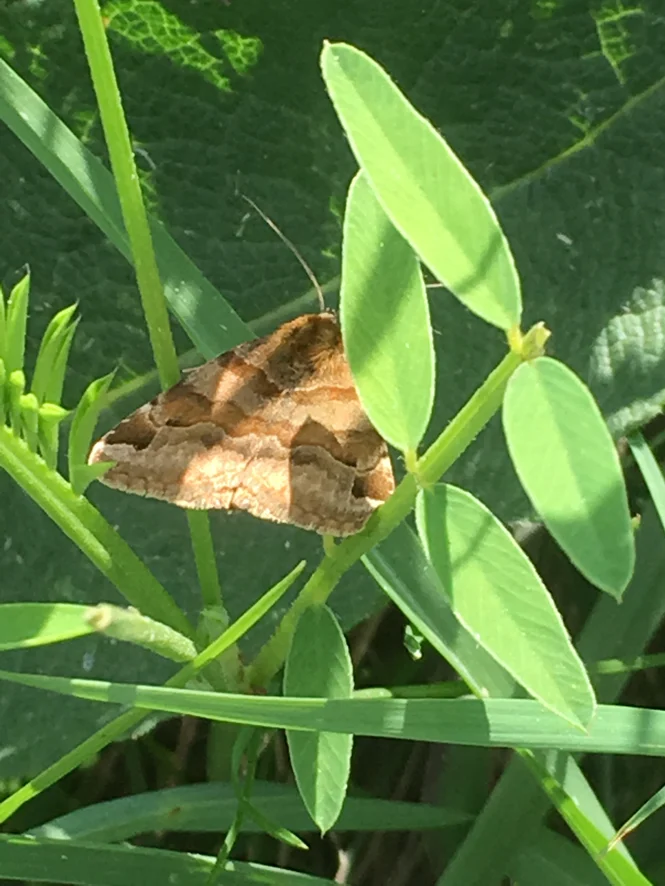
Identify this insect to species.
Euclidia glyphica
